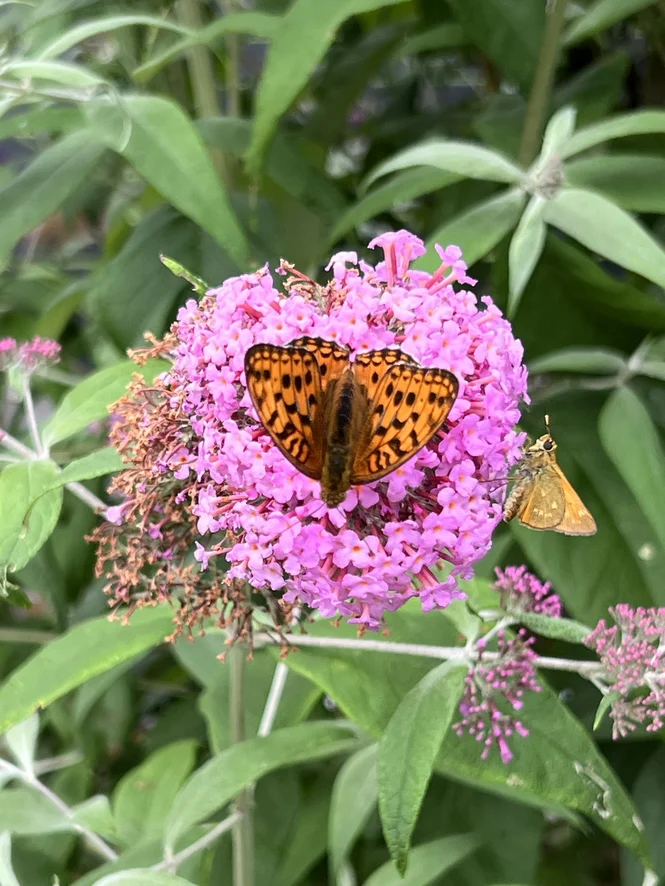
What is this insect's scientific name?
Fabriciana adippe
